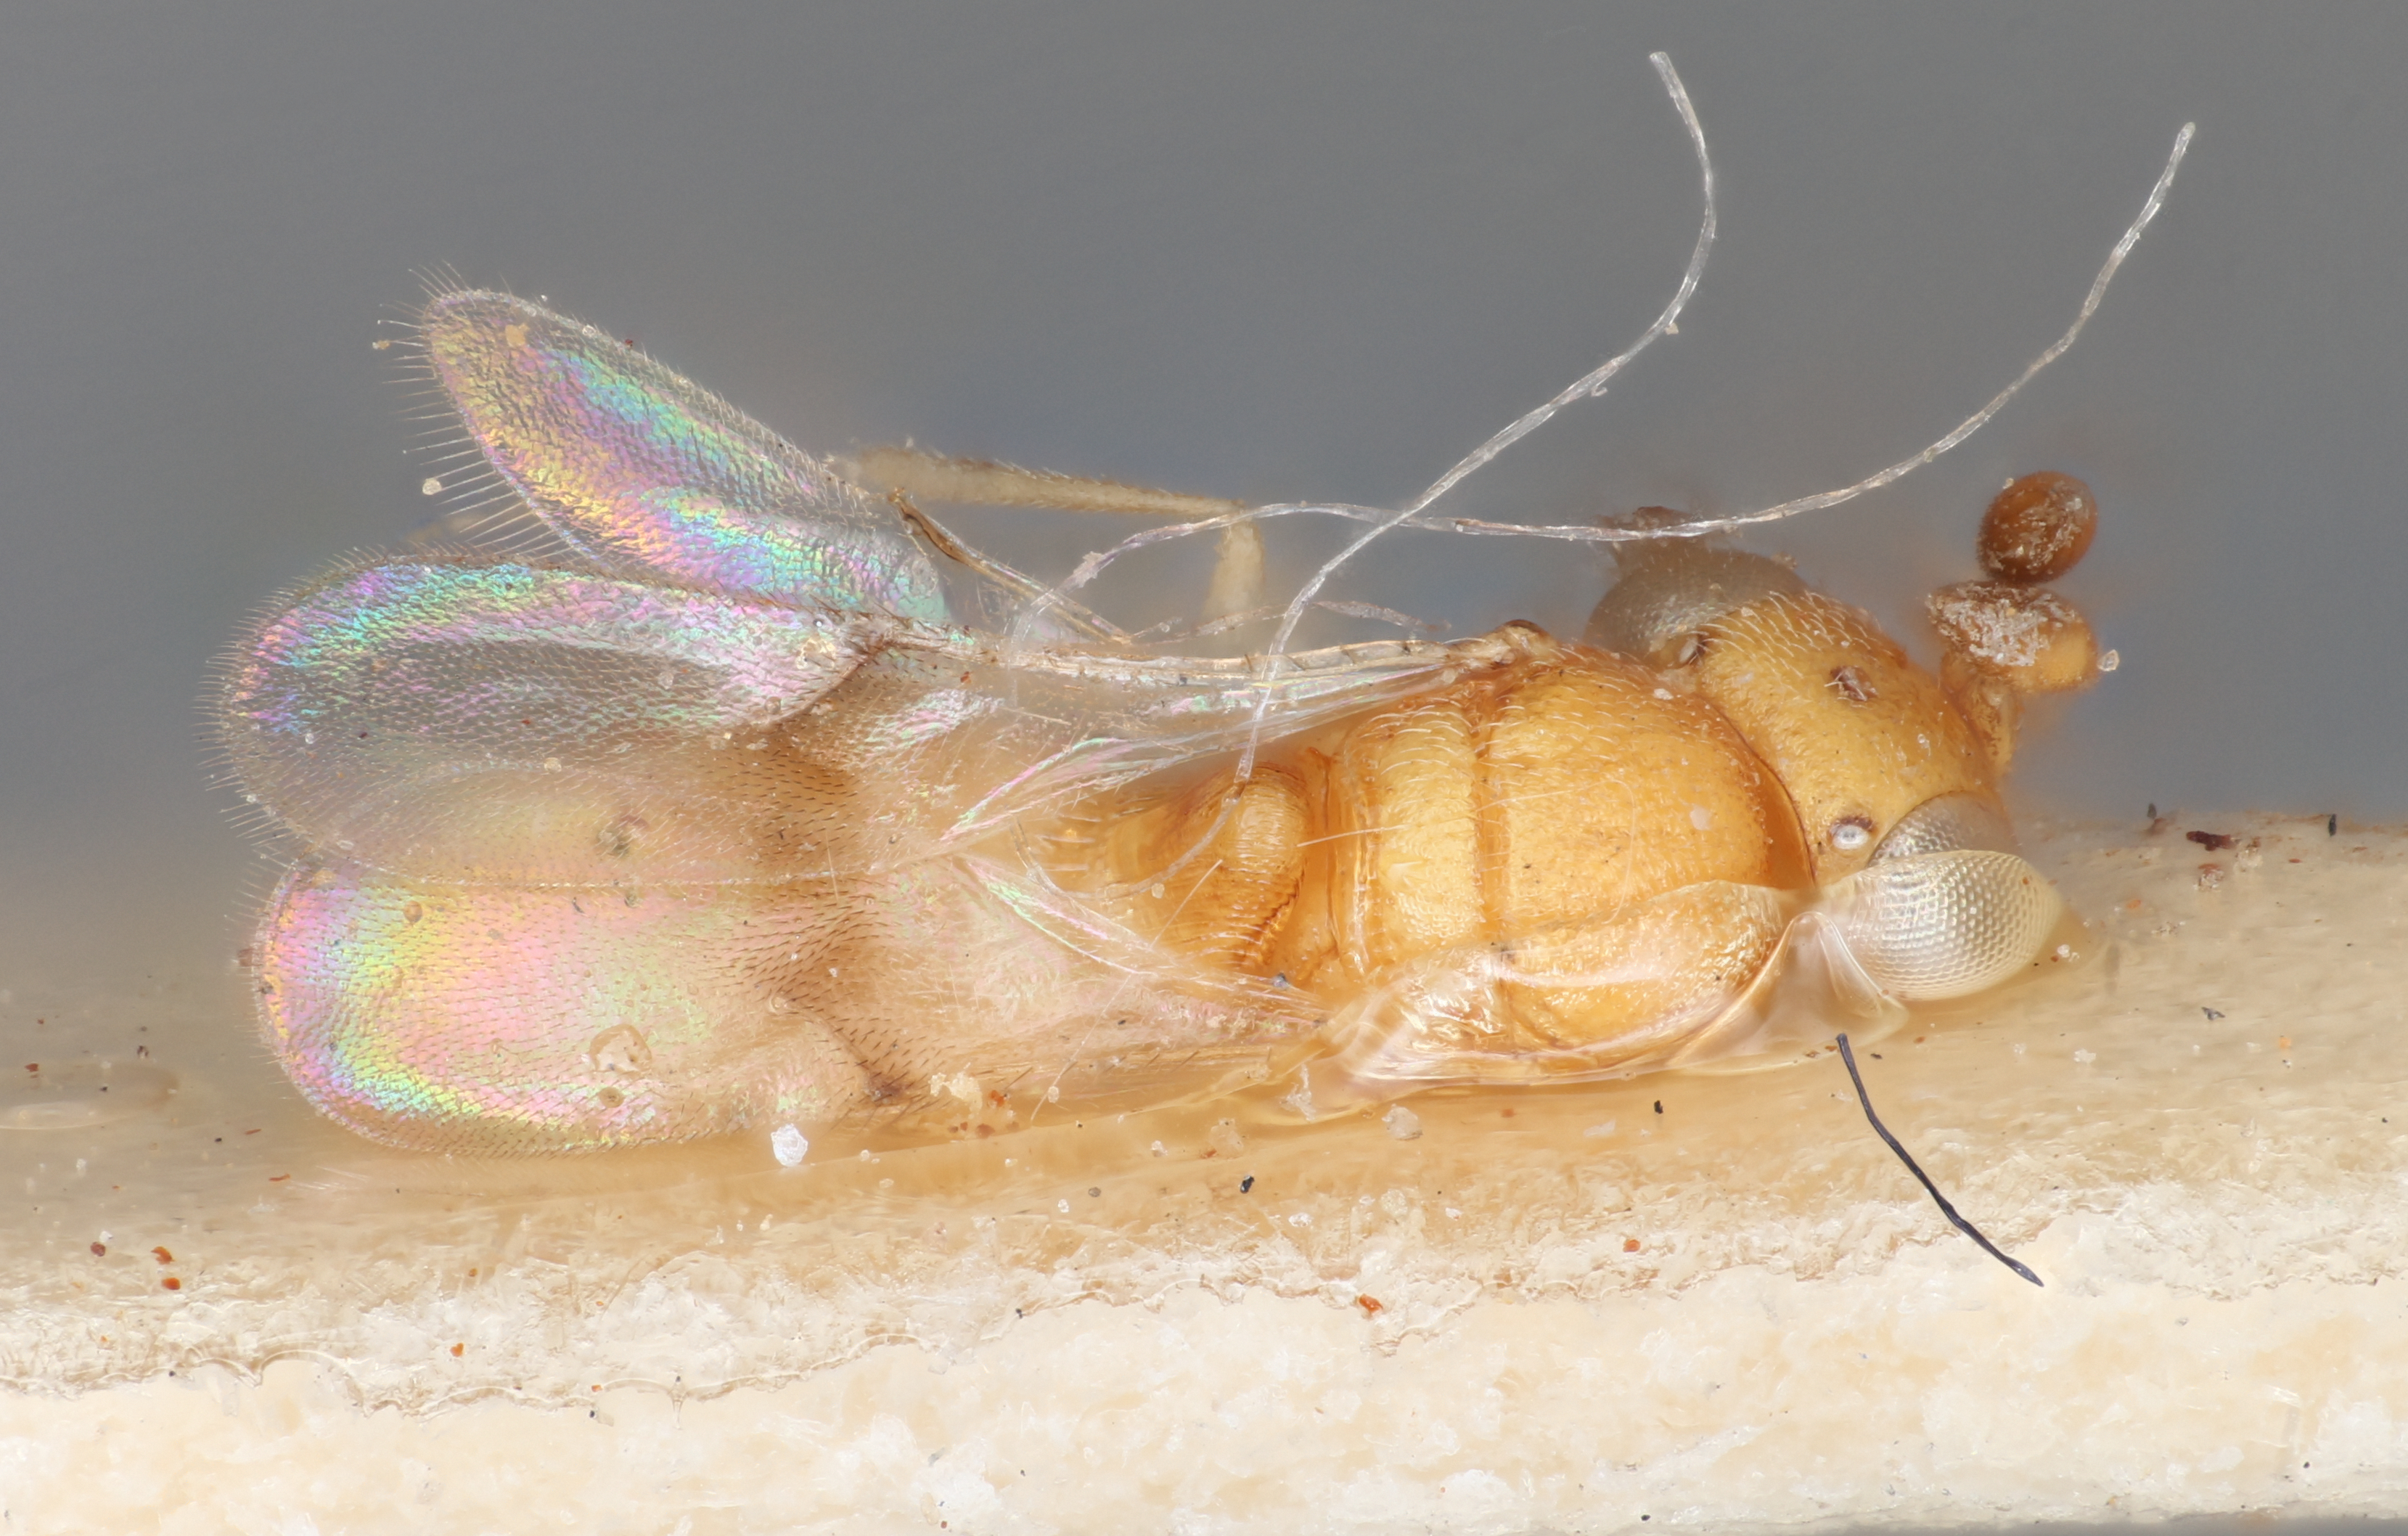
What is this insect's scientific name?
Ceratobaeus auratus
